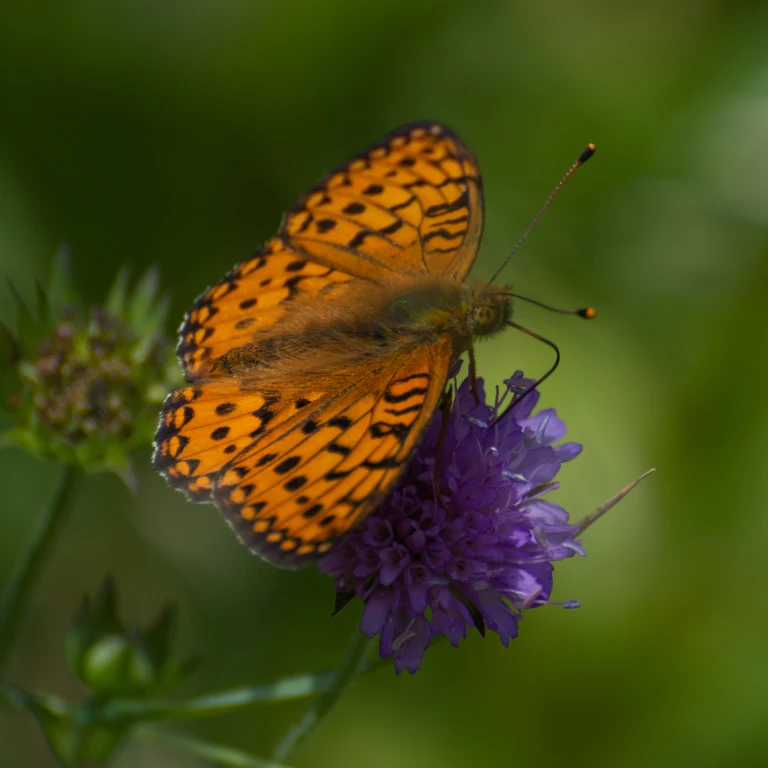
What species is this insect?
Speyeria aglaja
